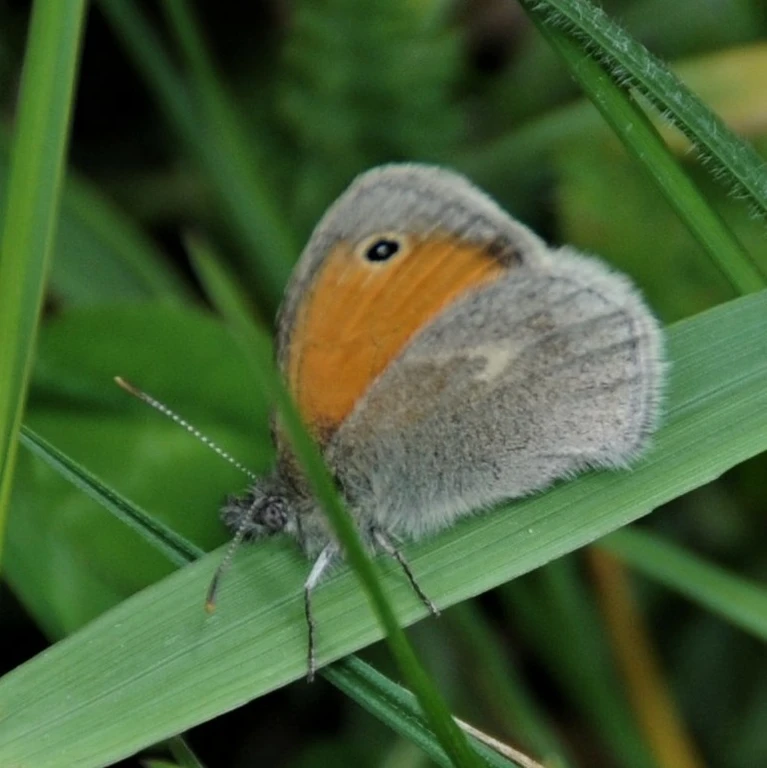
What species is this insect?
Coenonympha pamphilus
